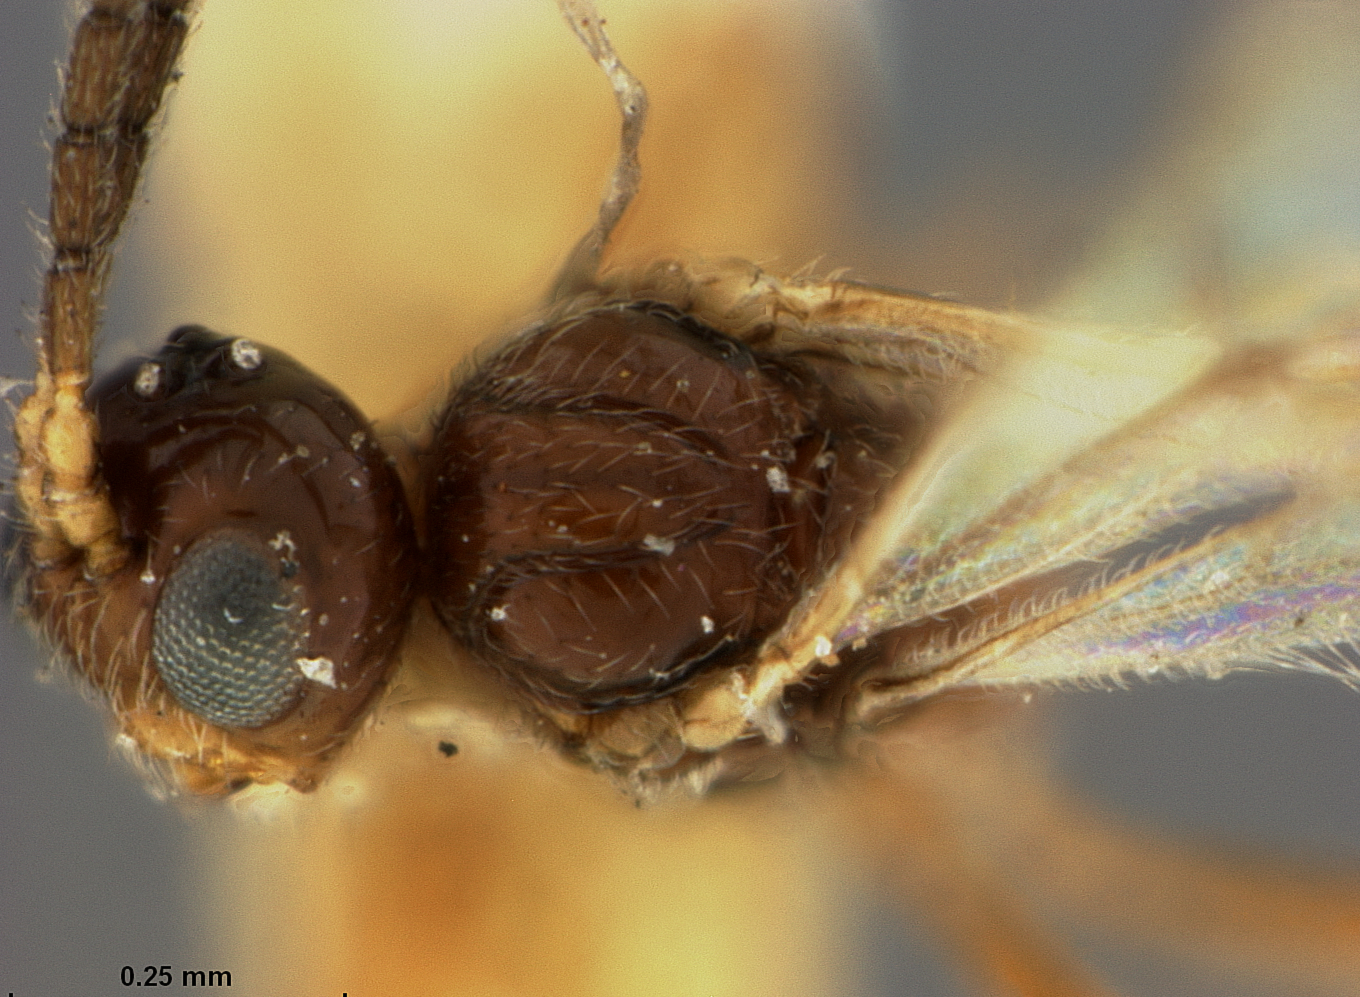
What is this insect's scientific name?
Diaeretus brunniventris
